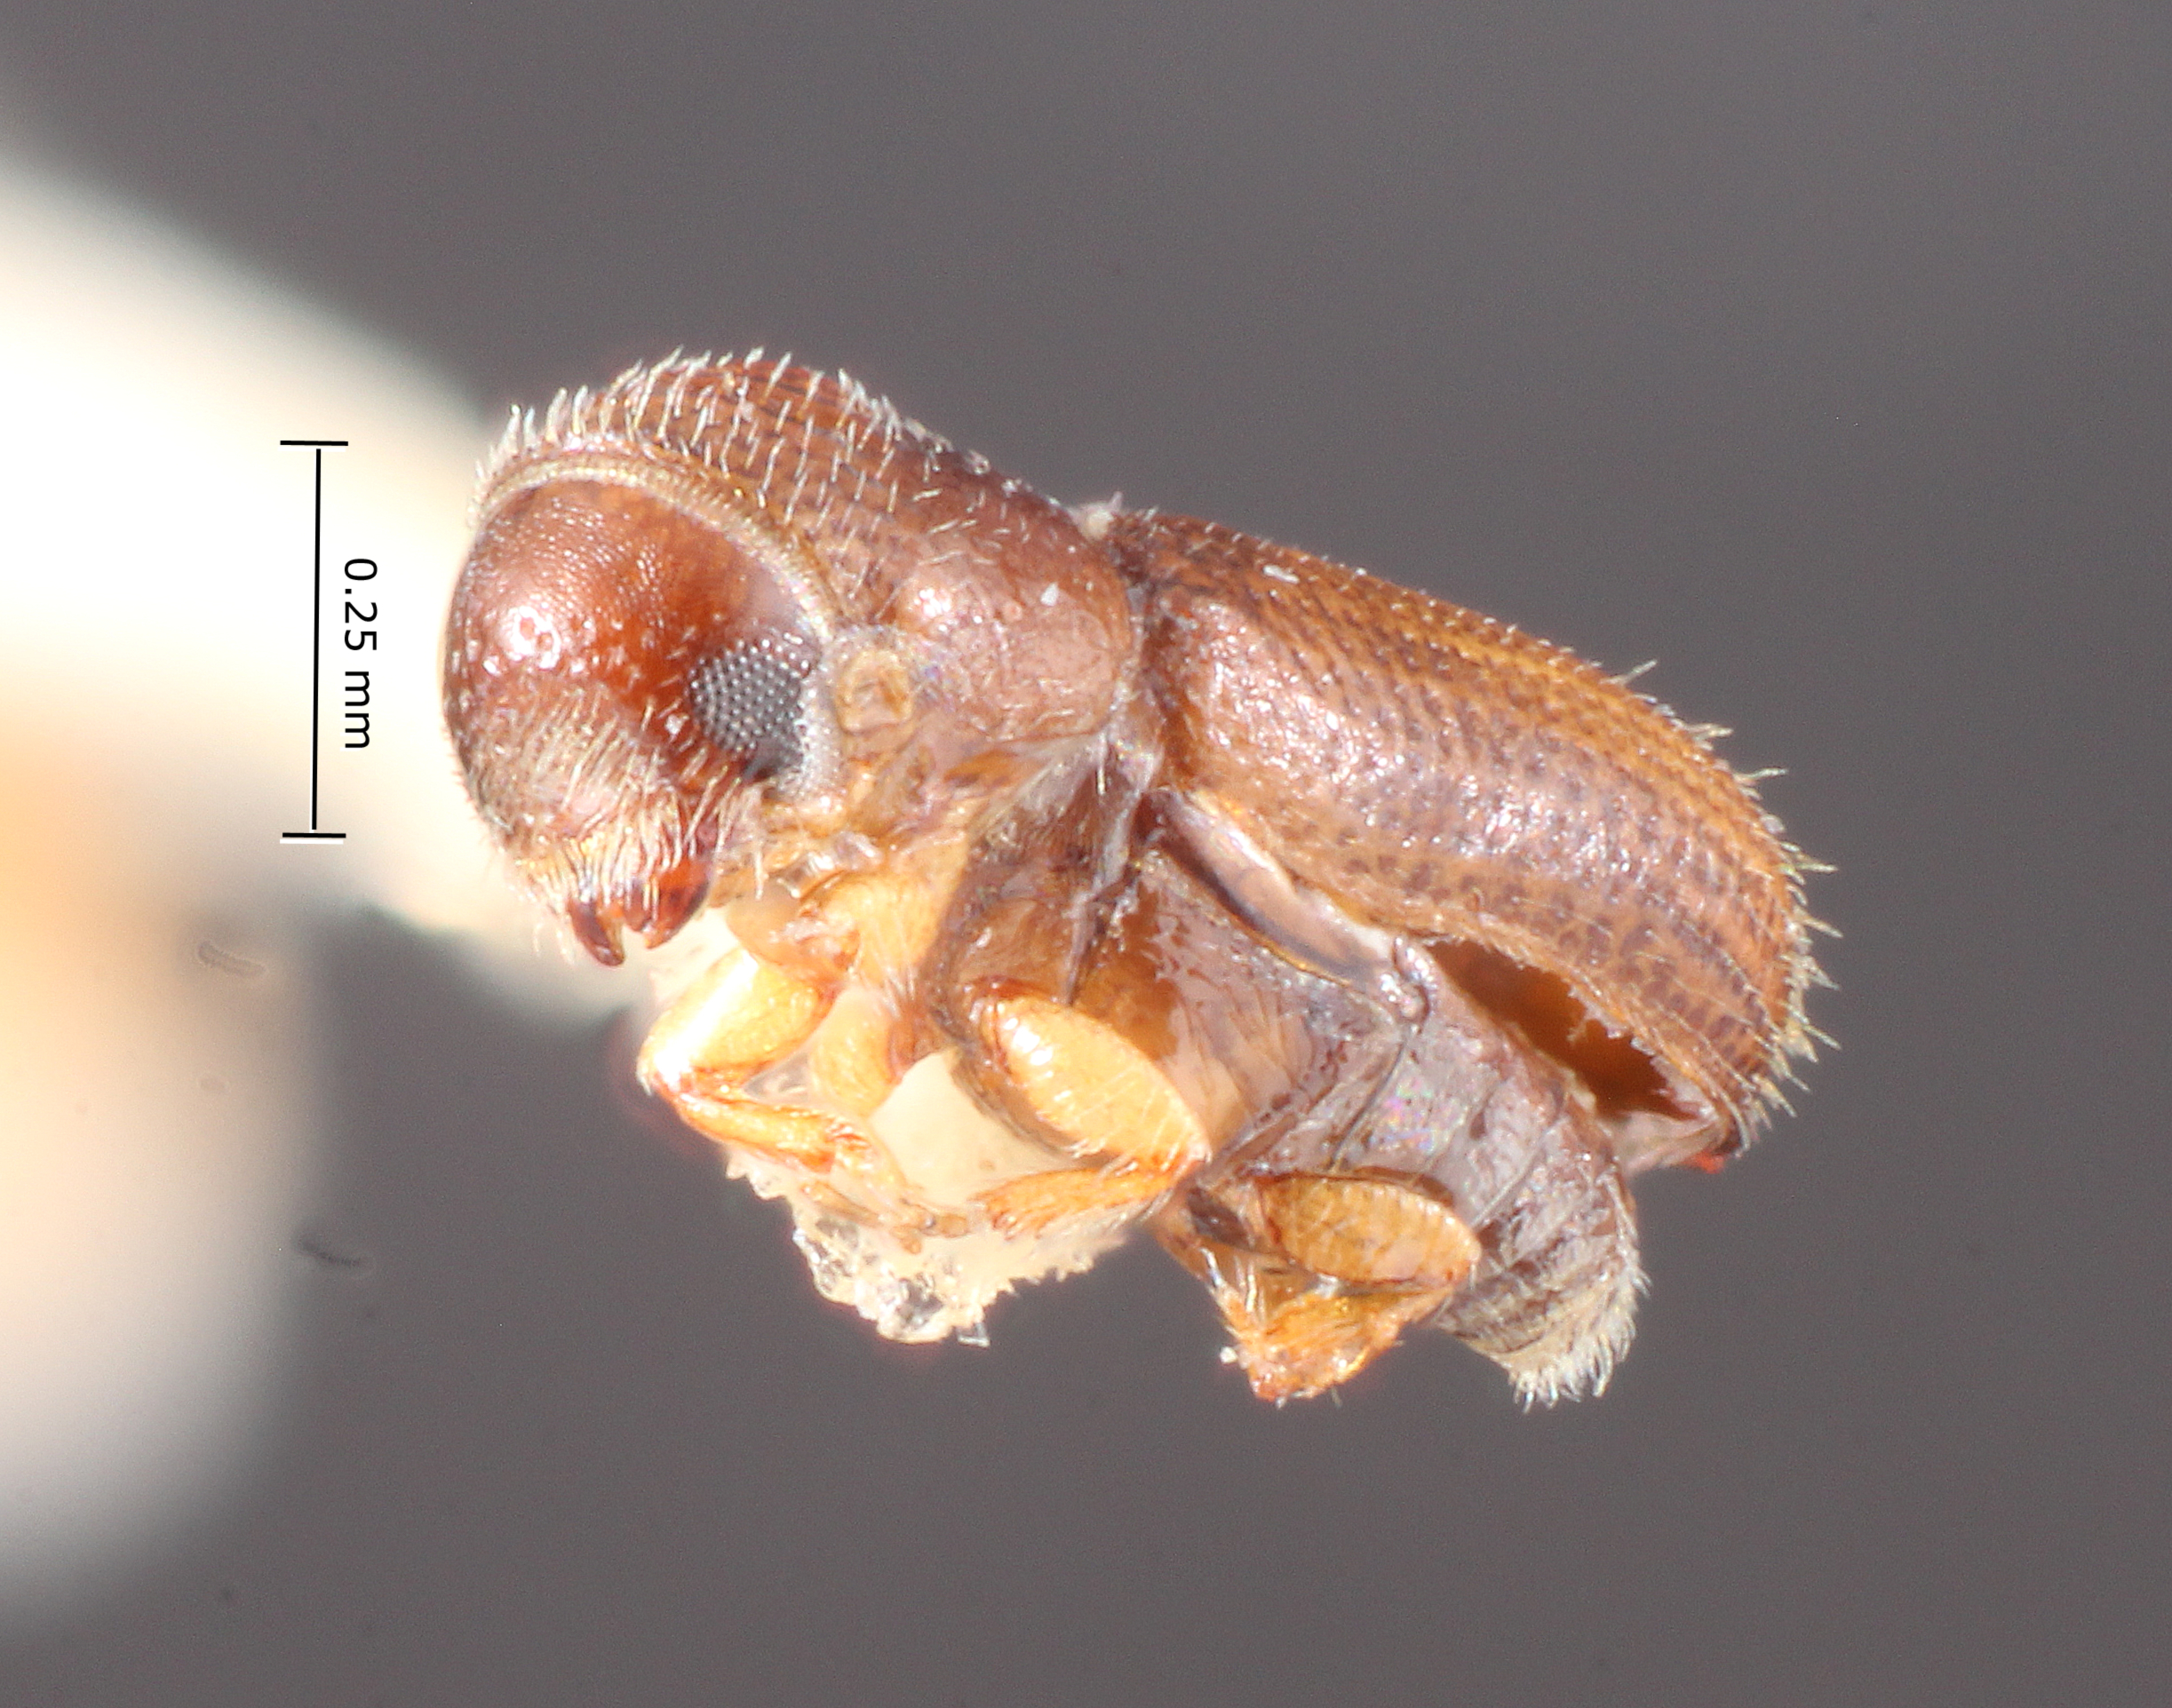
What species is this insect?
Pityophthorus dimidiatus
